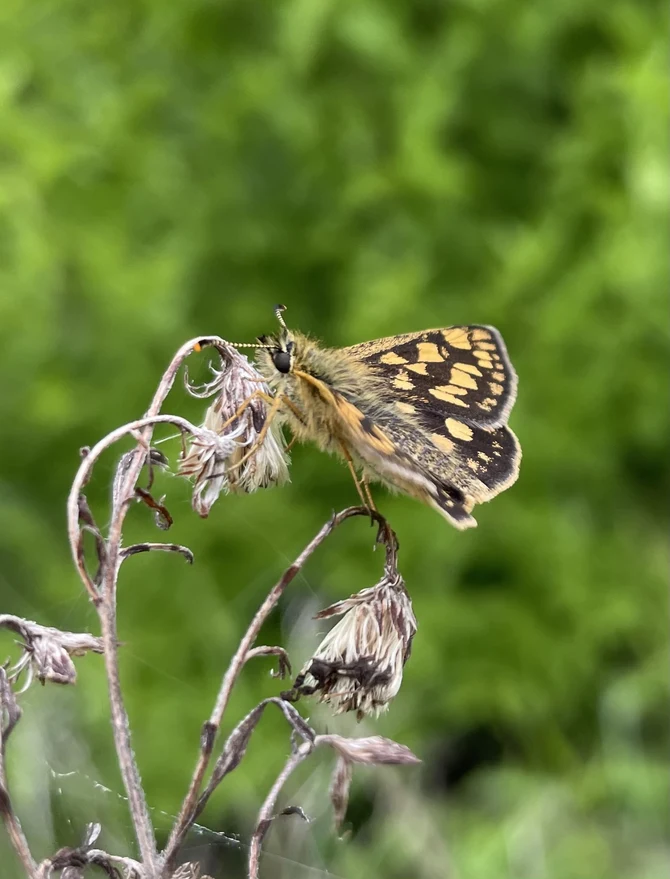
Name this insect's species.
Carterocephalus palaemon
